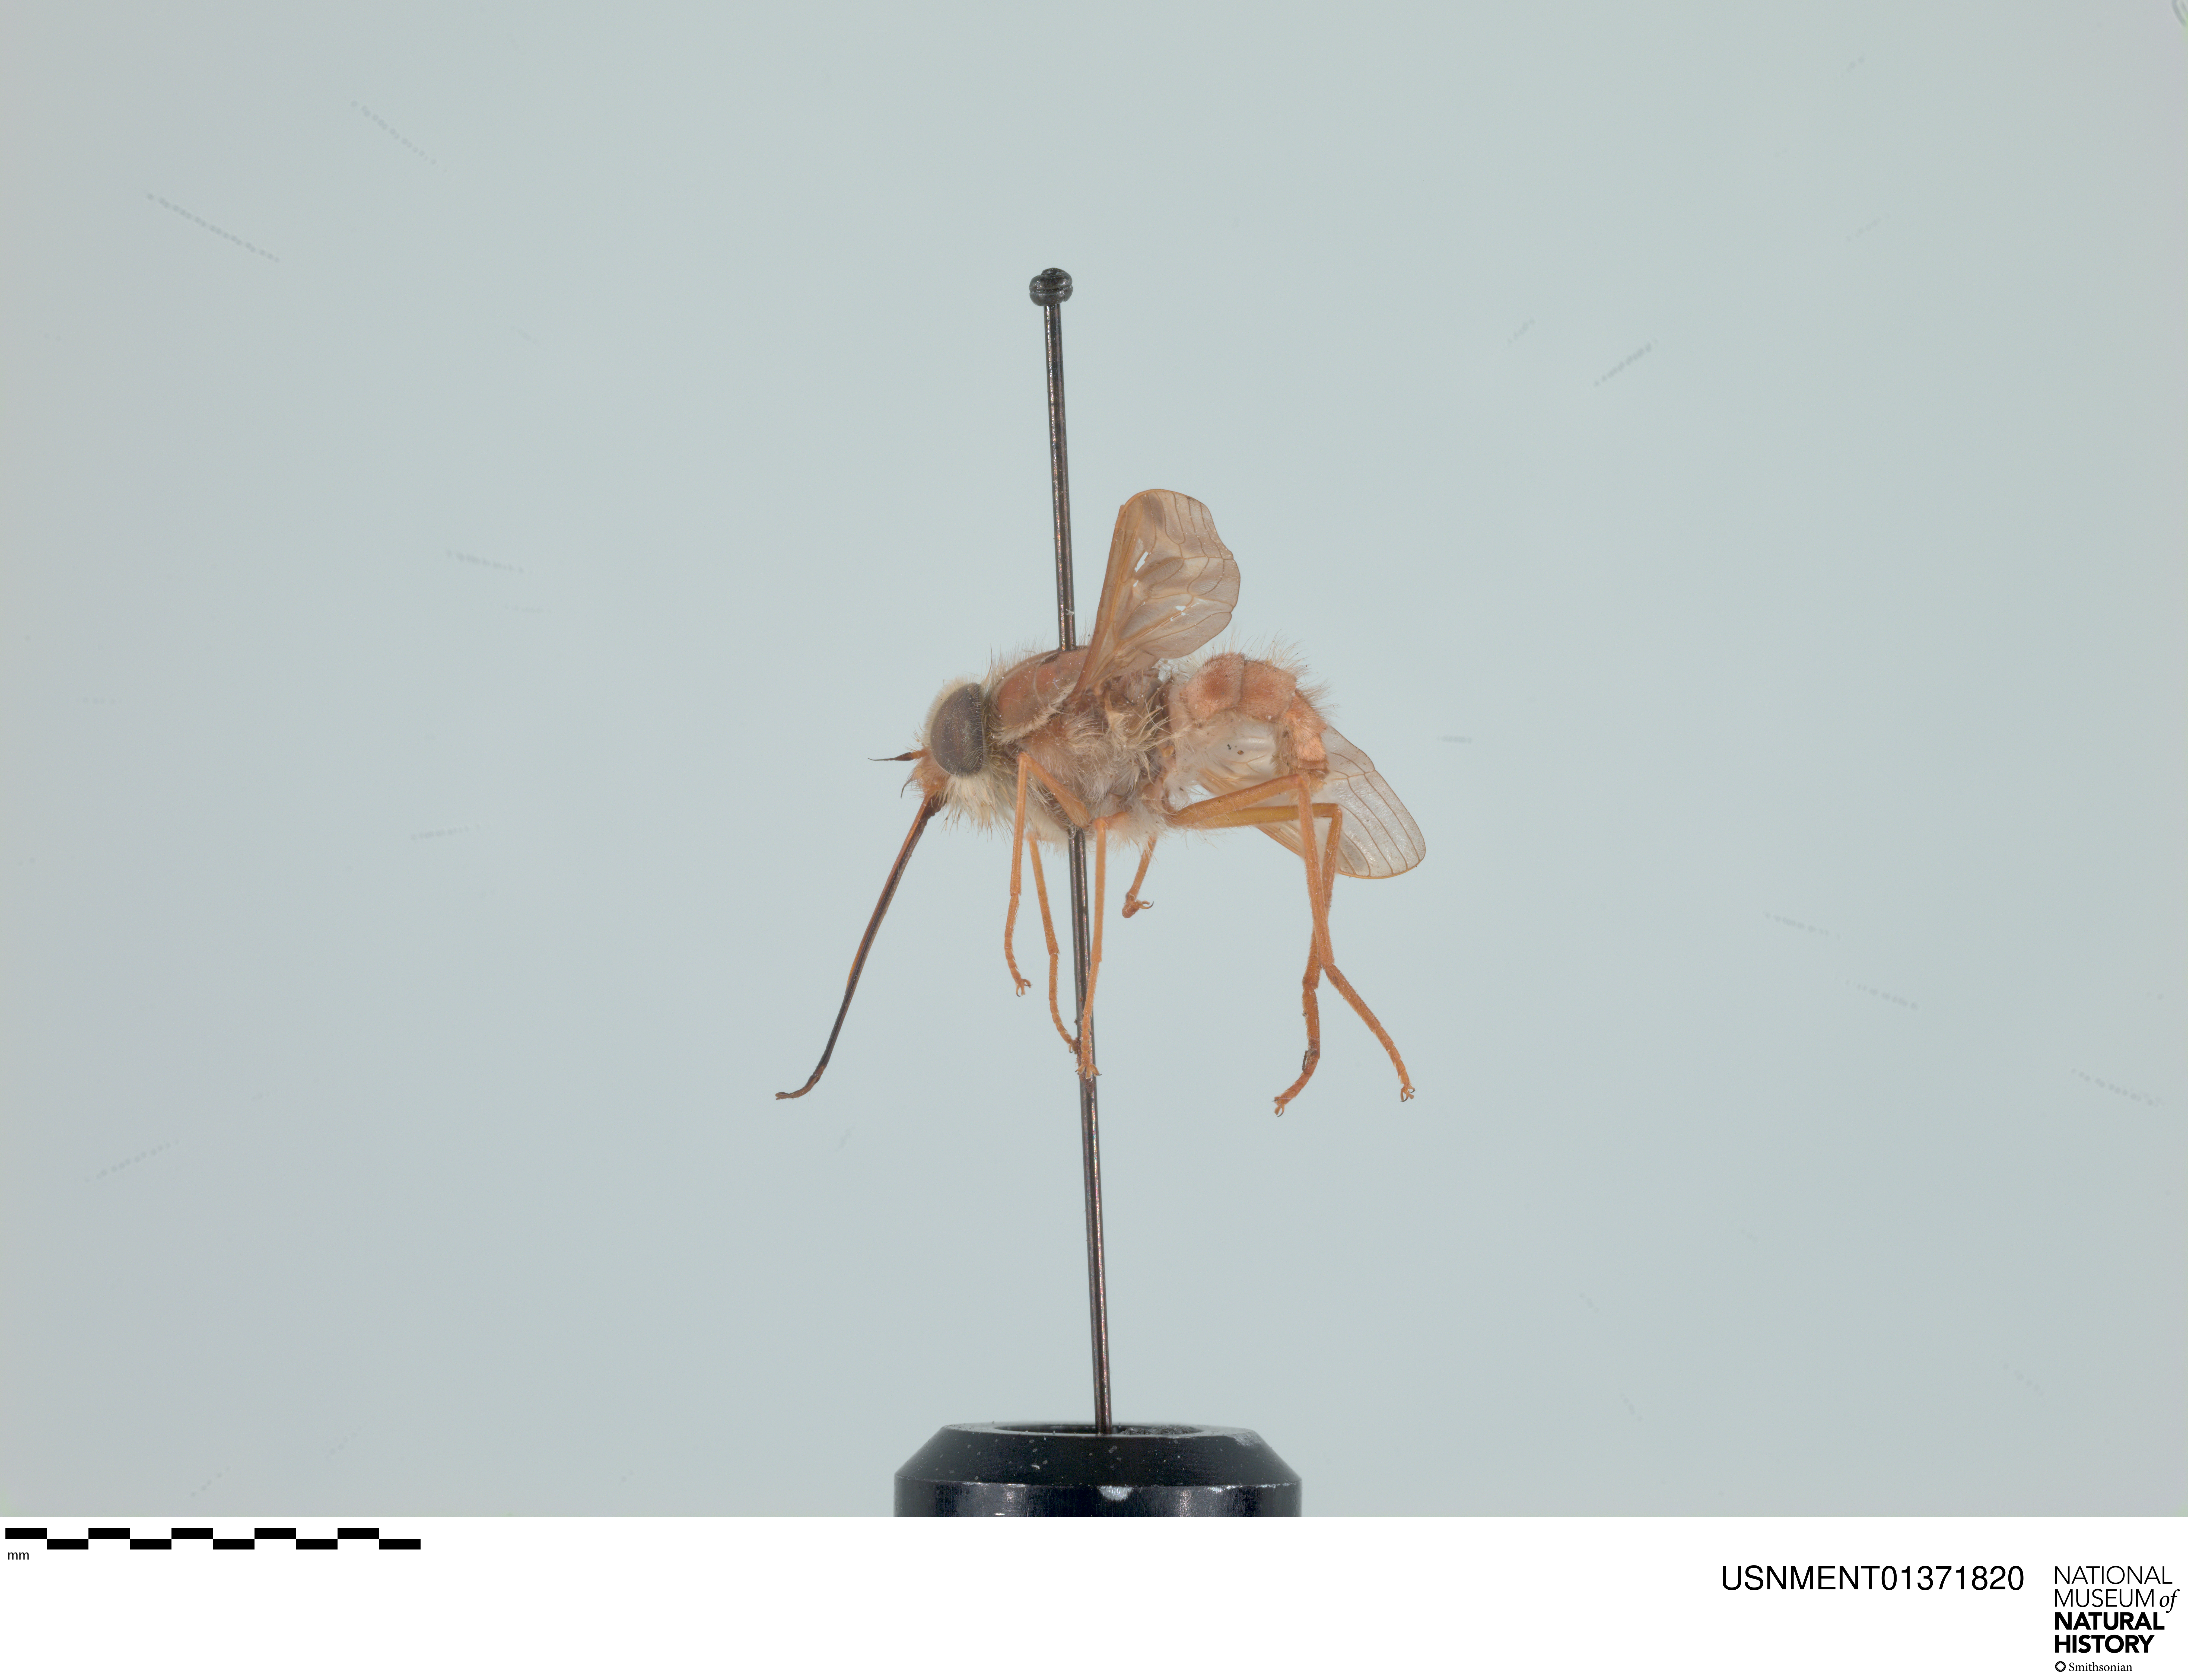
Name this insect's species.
Hirmoneura nubipennis (also Trichophthalma nubipennis)
